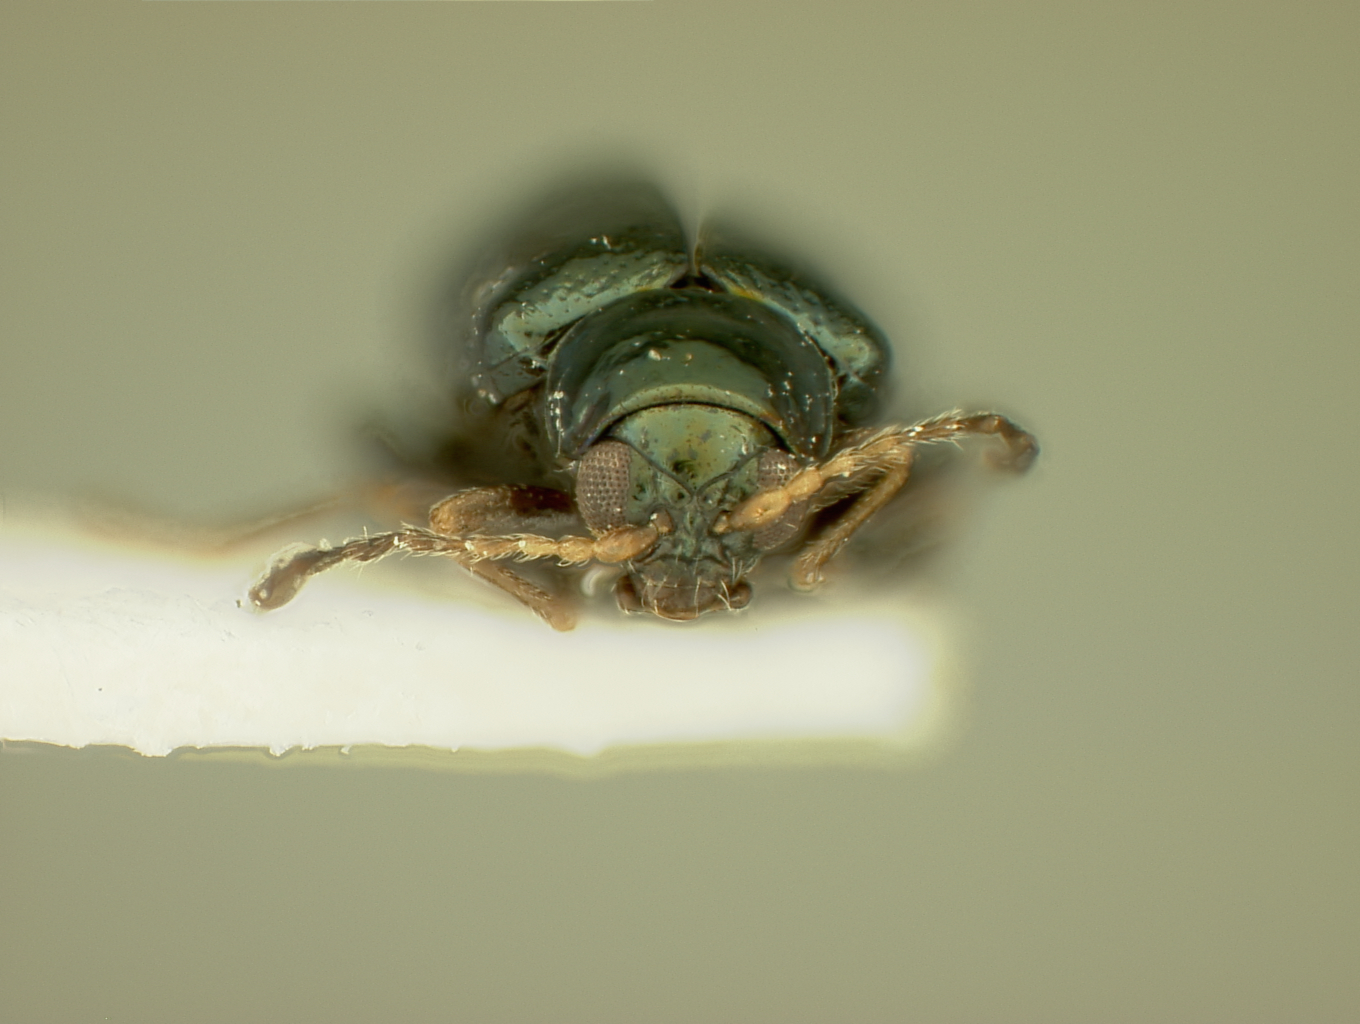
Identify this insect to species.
Aphthona pseudocrypta
